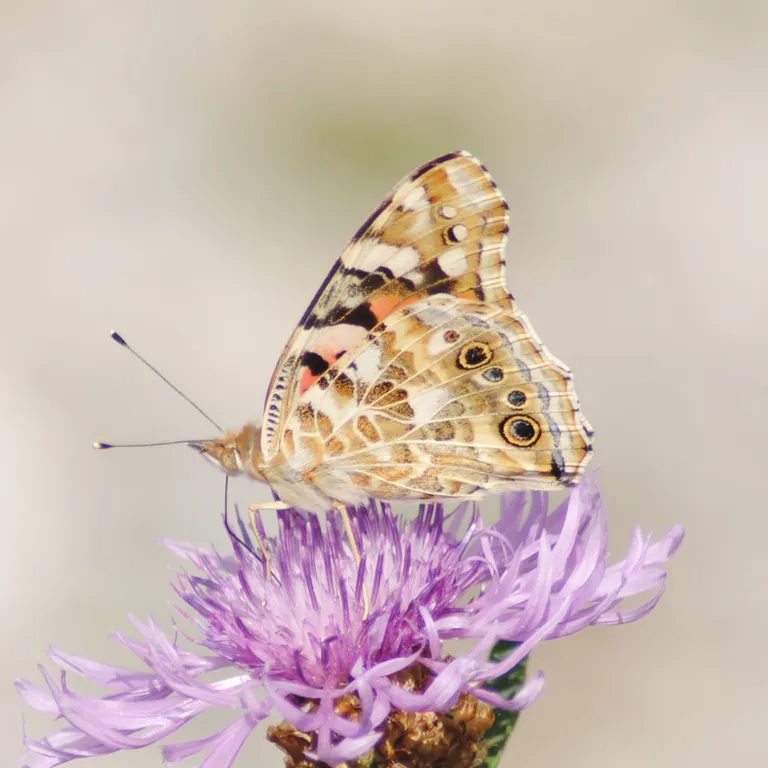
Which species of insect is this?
Vanessa cardui
